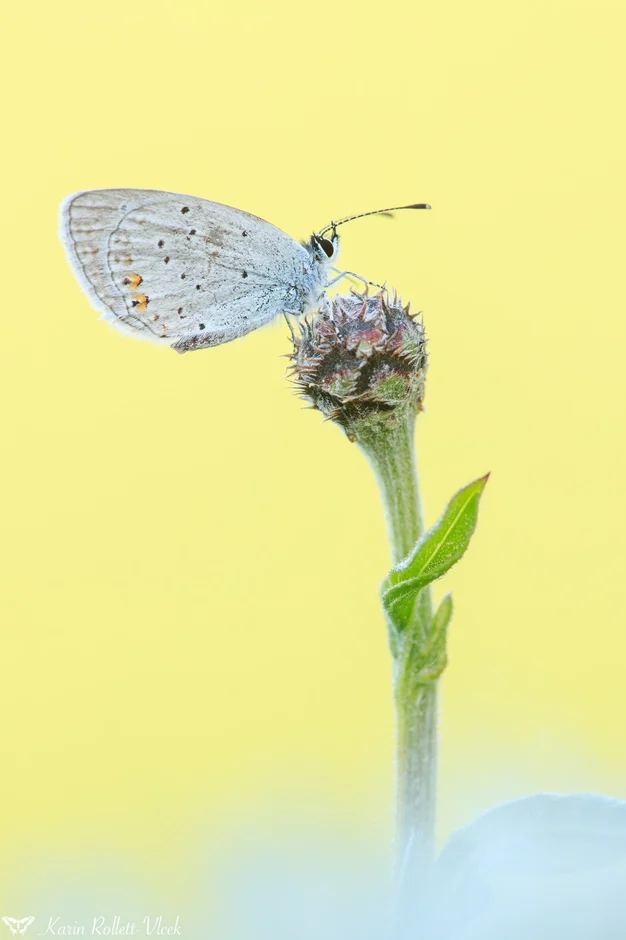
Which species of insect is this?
Cupido argiades (also Elkalyce argiades)
